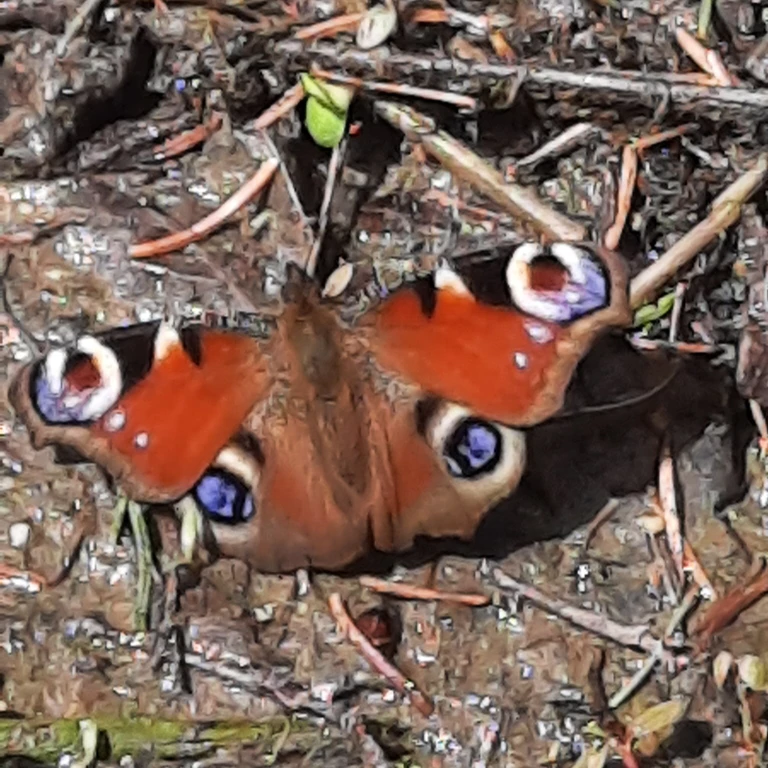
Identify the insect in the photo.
Aglais io
